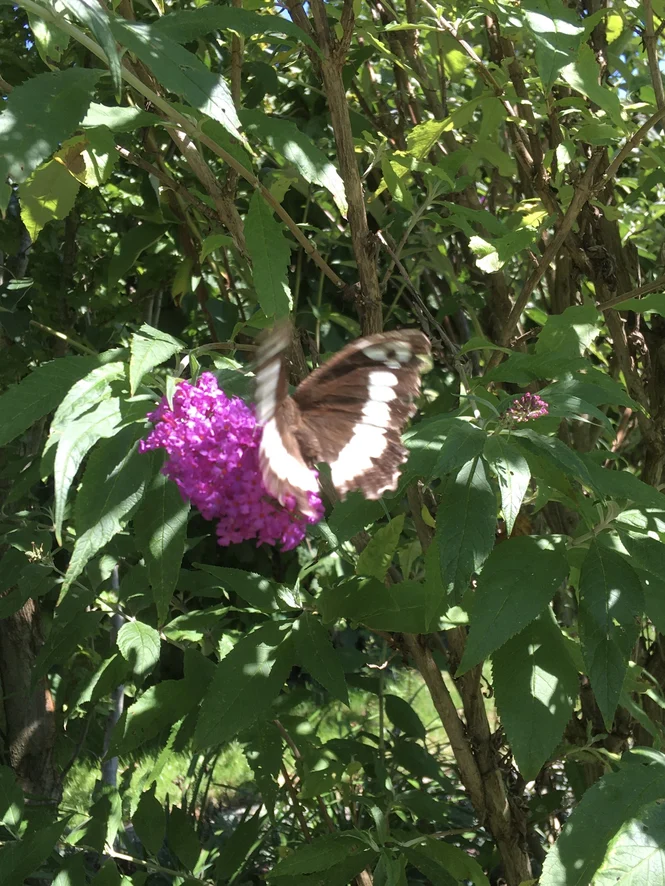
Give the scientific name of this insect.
Brintesia circe
